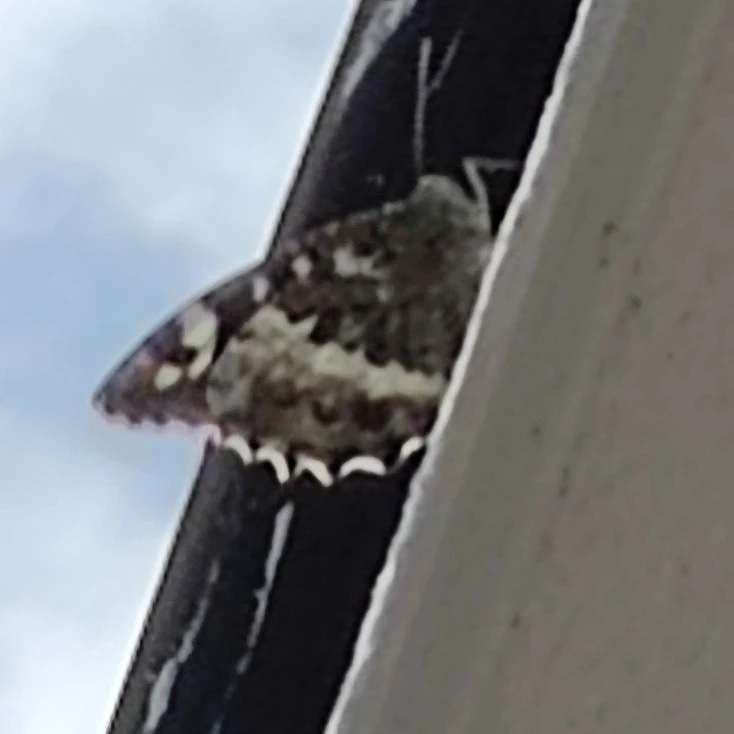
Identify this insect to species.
Brintesia circe
